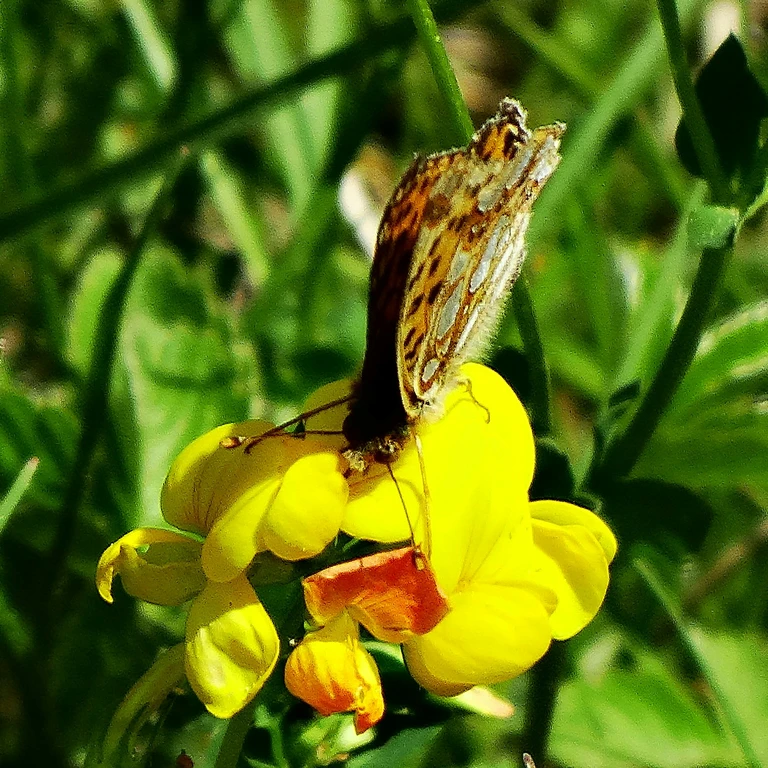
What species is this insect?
Issoria lathonia
